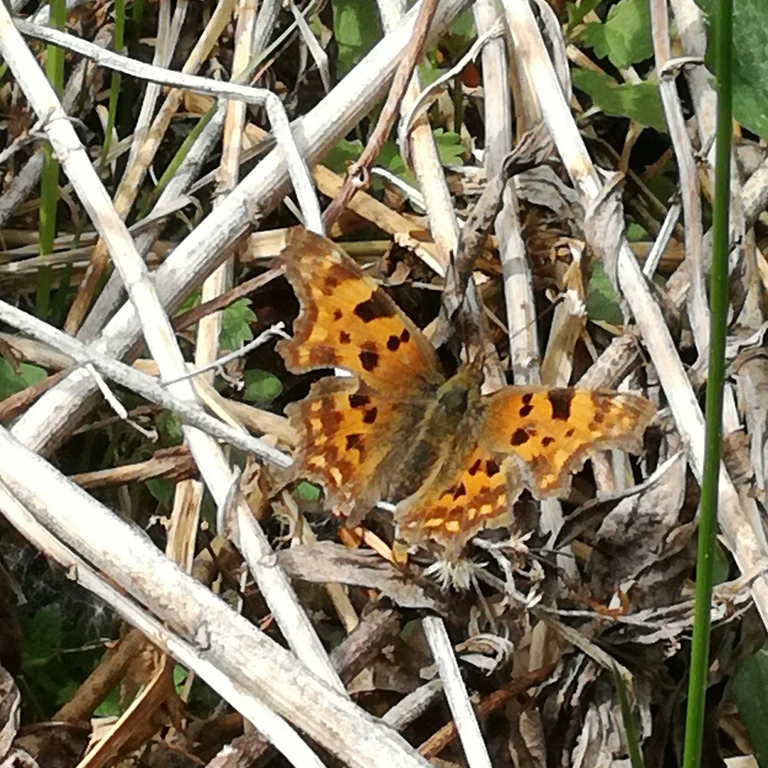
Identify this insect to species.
Polygonia c-album
